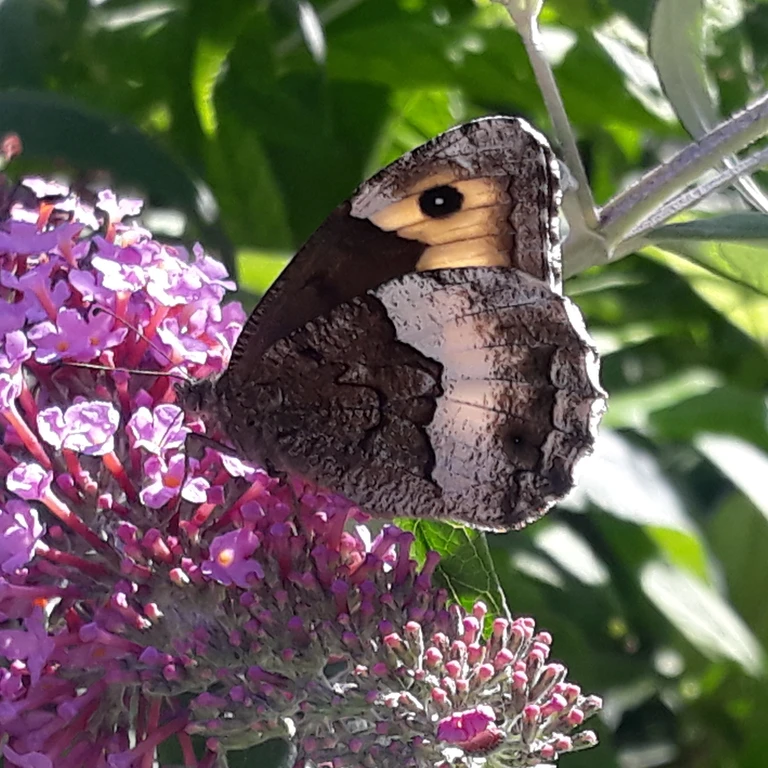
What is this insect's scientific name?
Hipparchia alcyone
